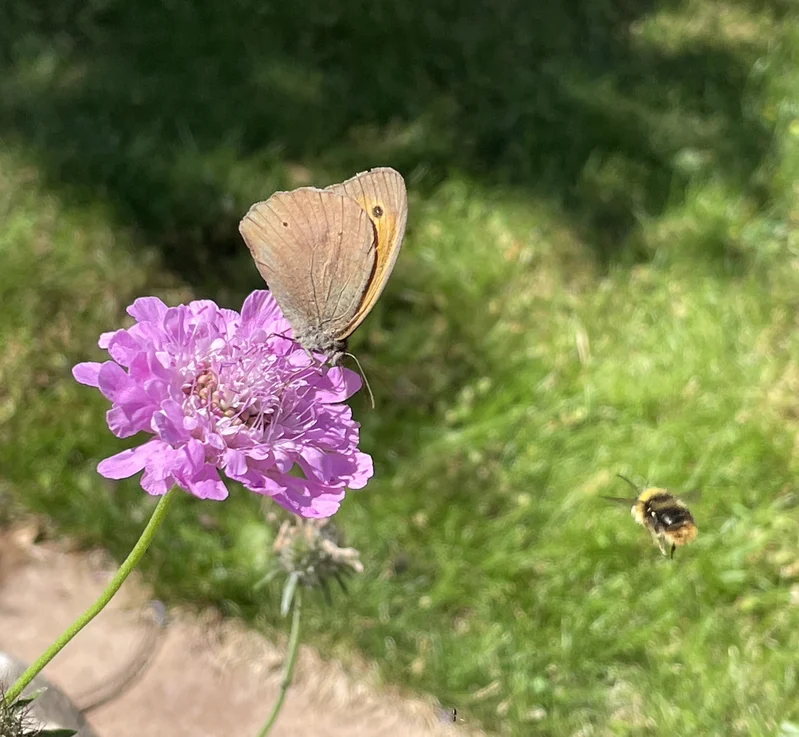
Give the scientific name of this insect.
Maniola jurtina
